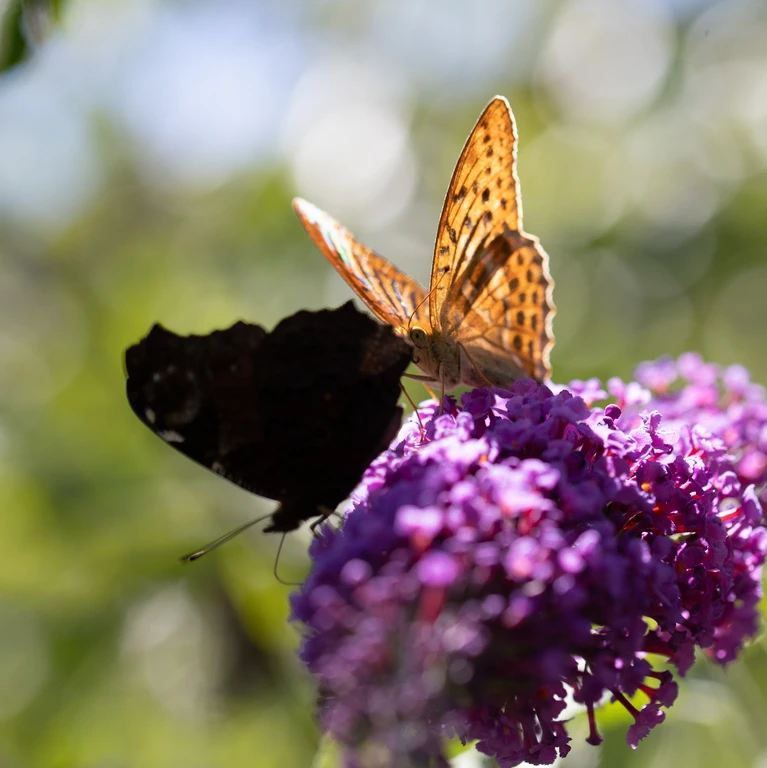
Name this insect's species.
Aglais io
